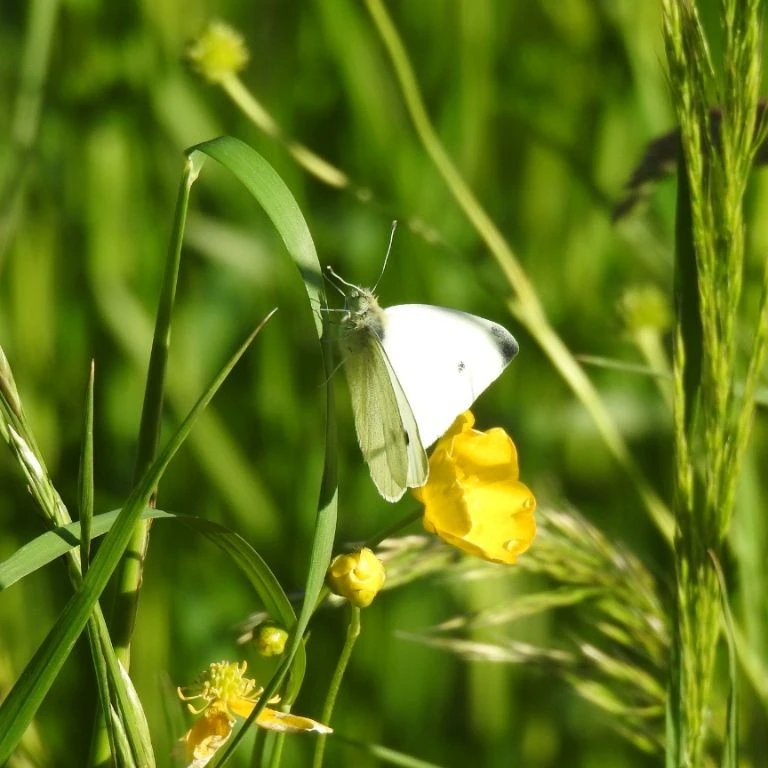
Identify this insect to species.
Pieris rapae
